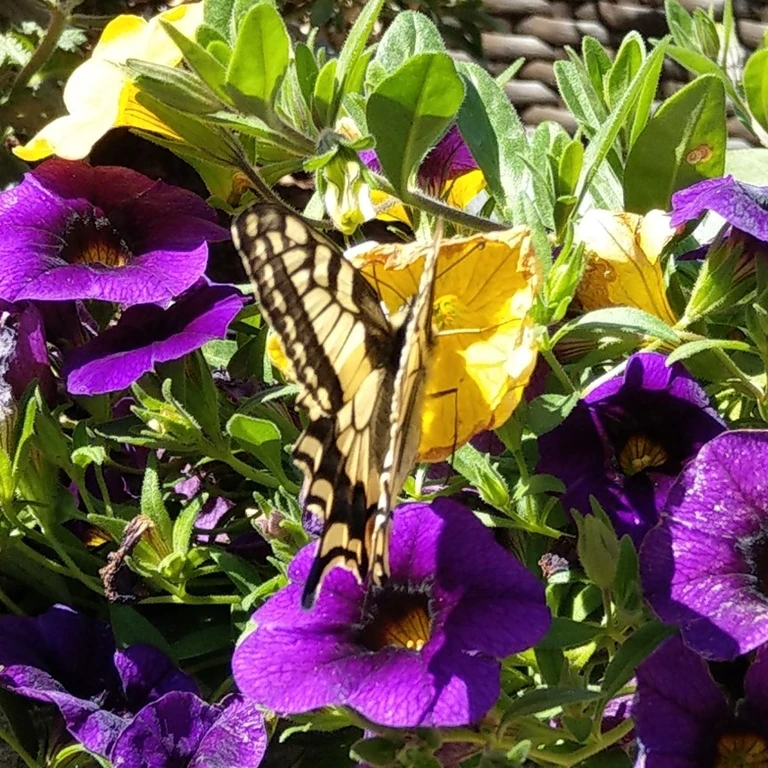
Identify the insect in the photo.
Papilio machaon
